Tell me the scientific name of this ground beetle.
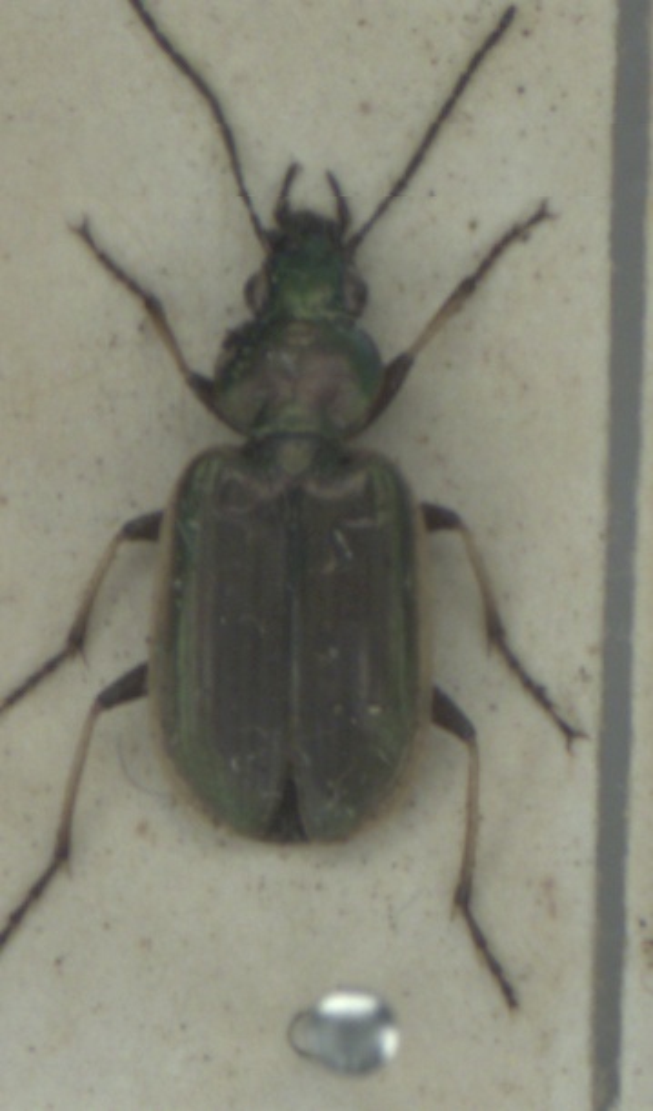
Agonum marginatum
